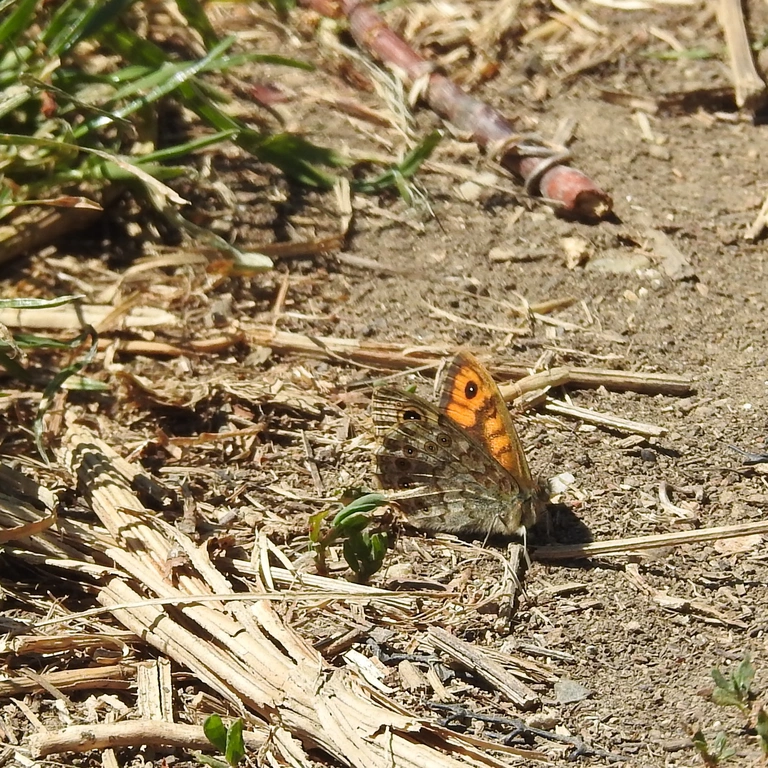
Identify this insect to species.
Lasiommata megera (also Pararge megera)
